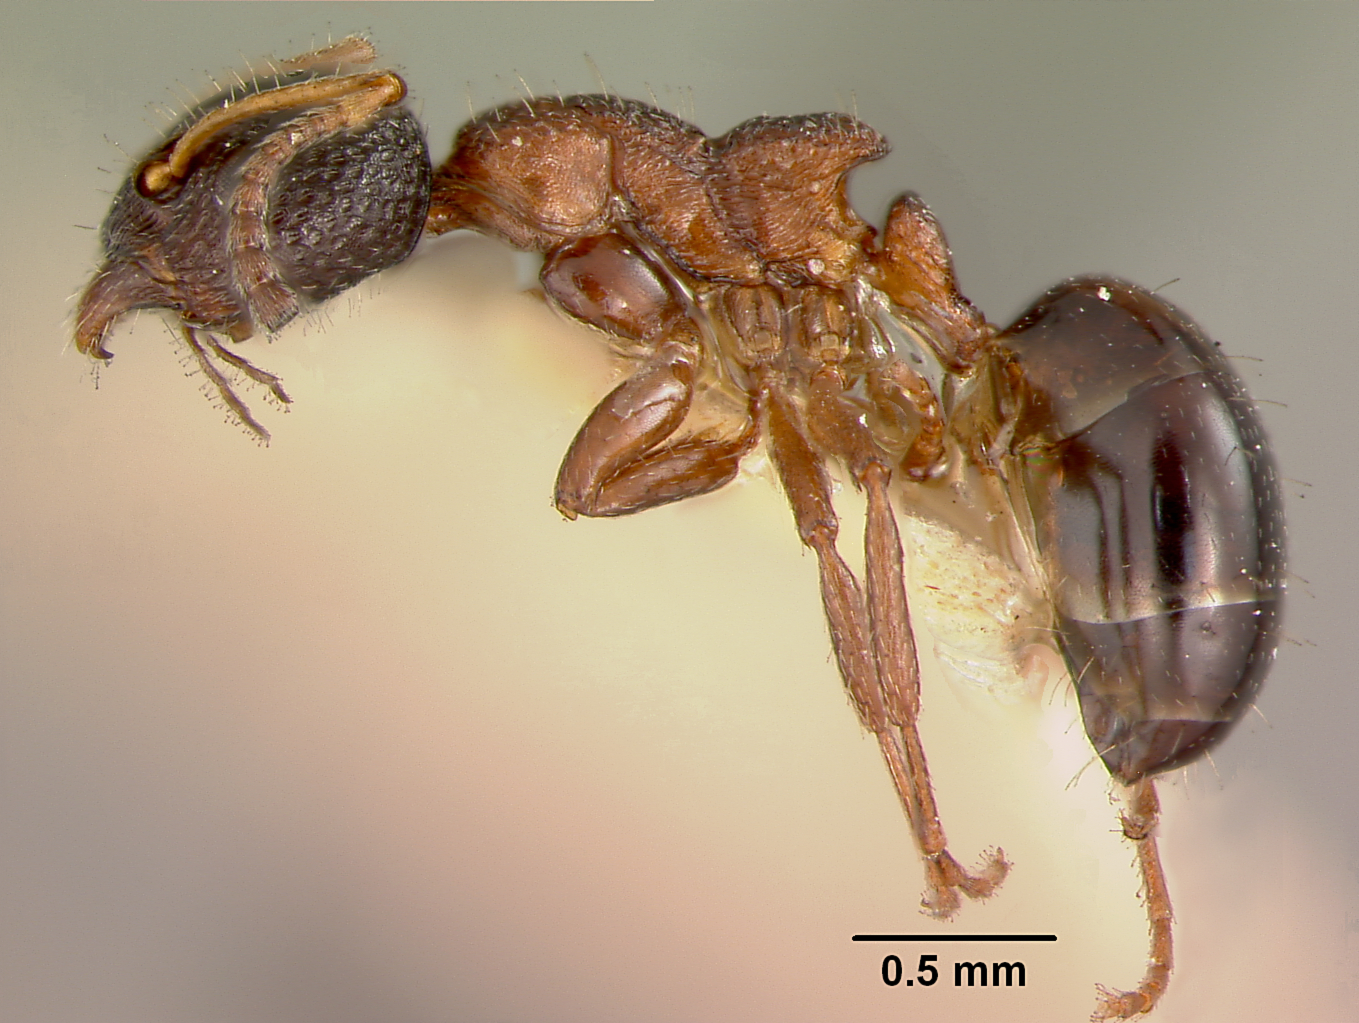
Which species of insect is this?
Dolichoderus plagiatus
